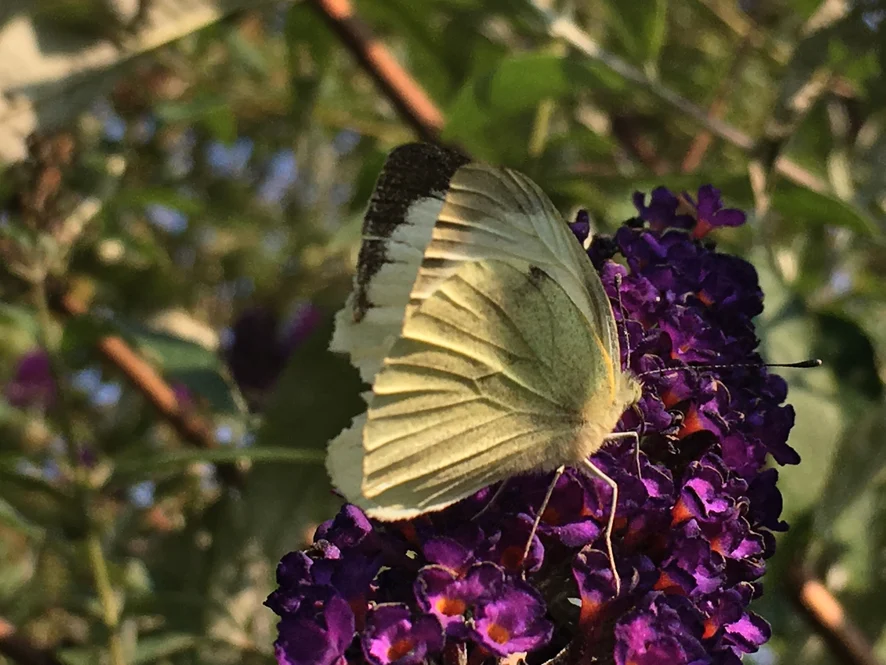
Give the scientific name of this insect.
Pieris brassicae
